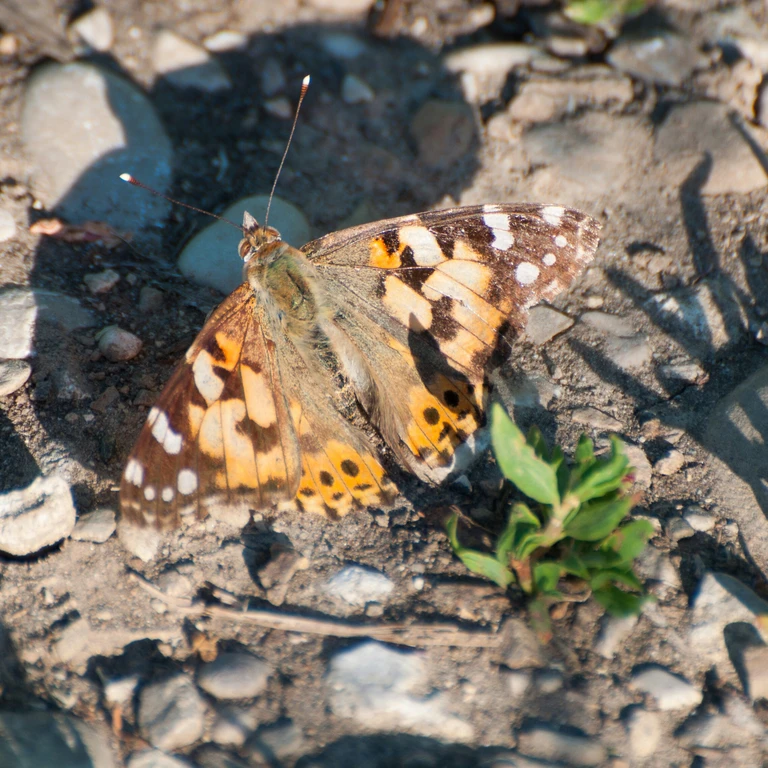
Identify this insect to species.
Vanessa cardui
